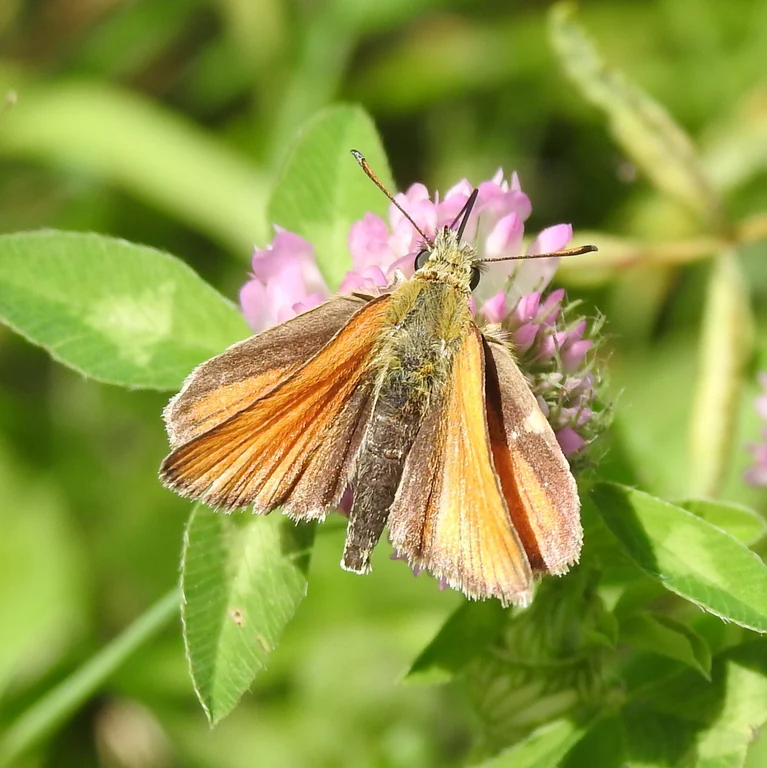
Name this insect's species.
Thymelicus lineola
